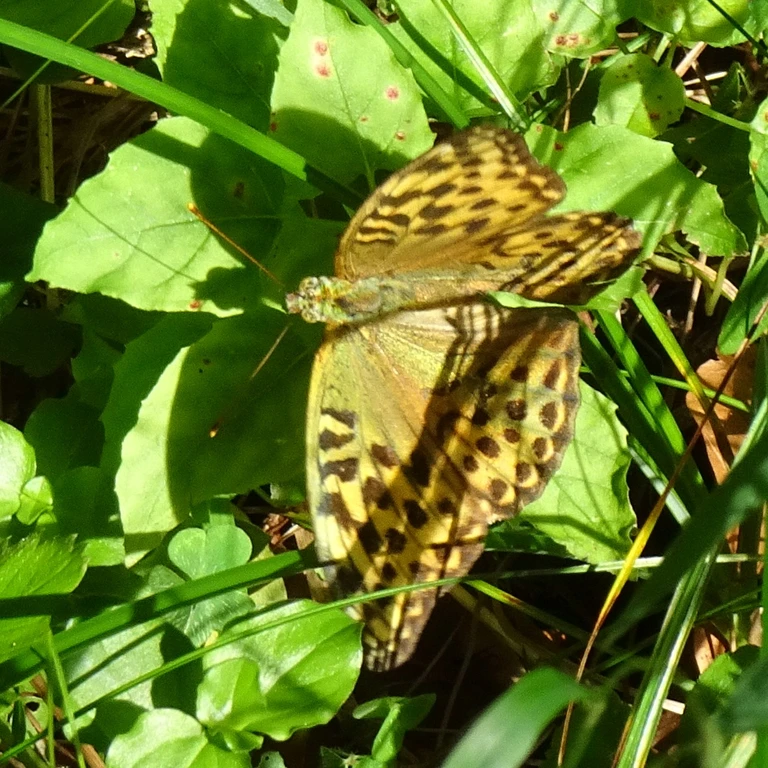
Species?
Argynnis paphia
